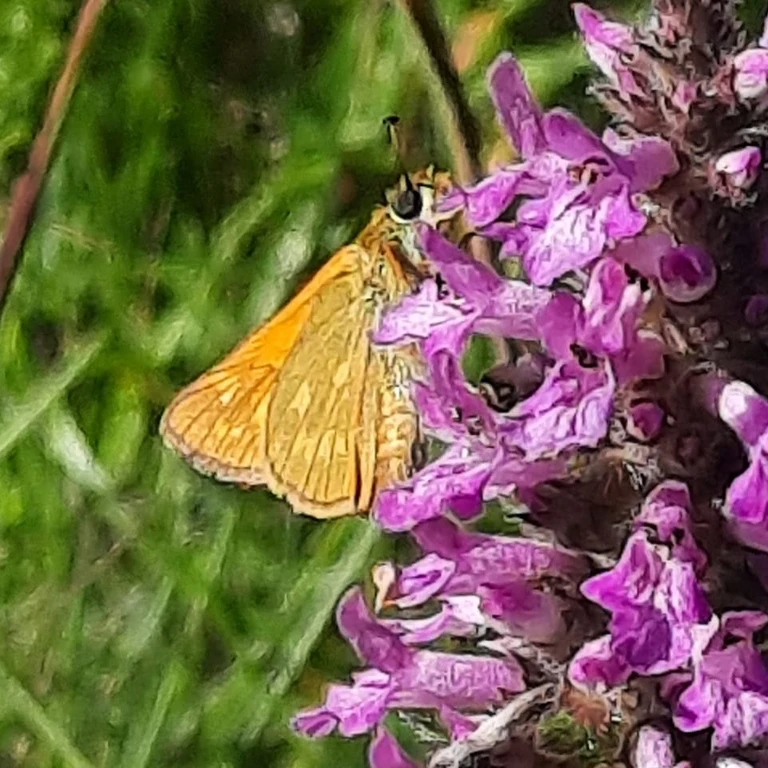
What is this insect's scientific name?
Ochlodes sylvanus (also Ochlodes venata)
